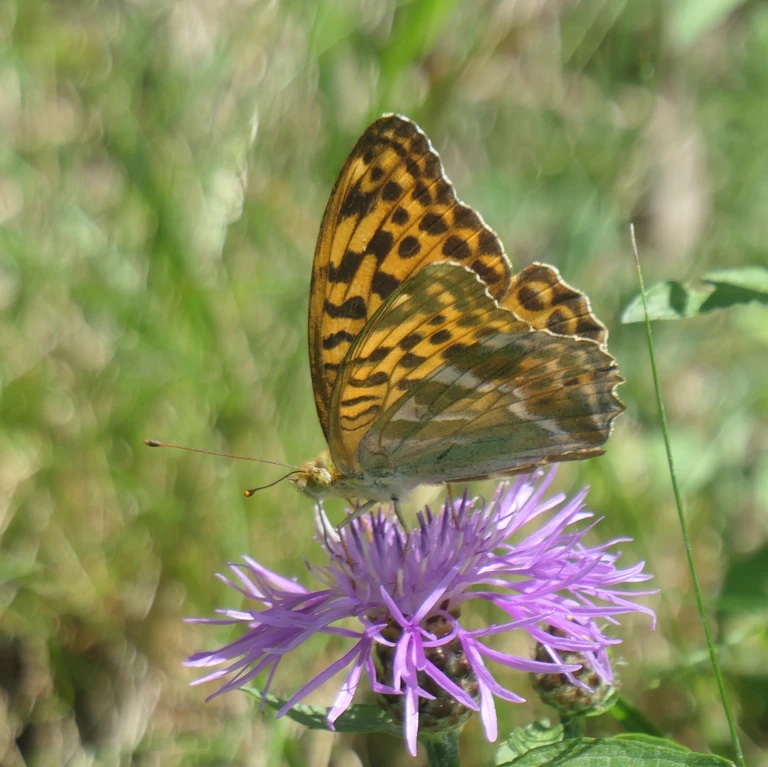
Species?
Argynnis paphia
